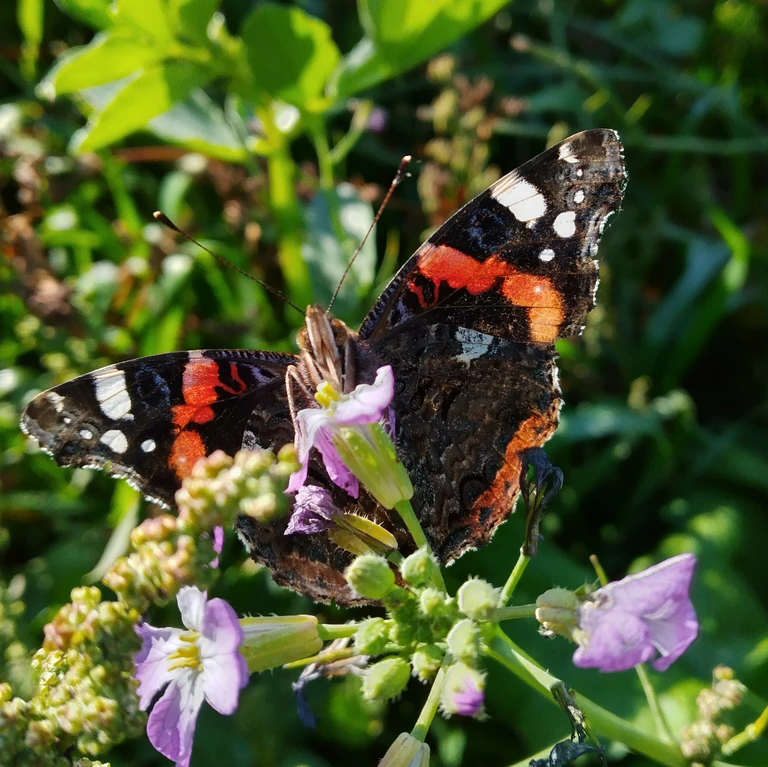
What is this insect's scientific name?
Vanessa atalanta
